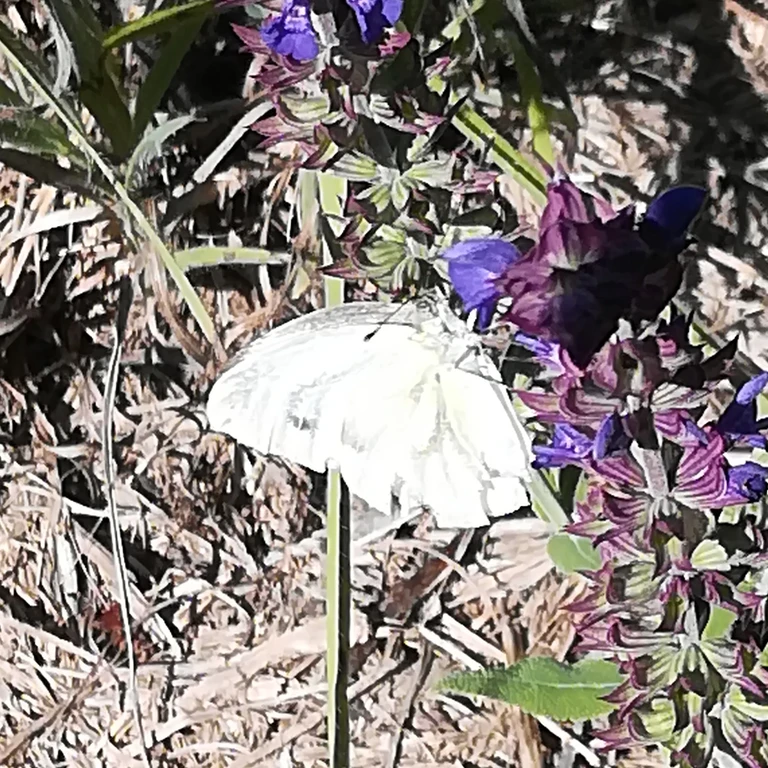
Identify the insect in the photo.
Pieris napi
